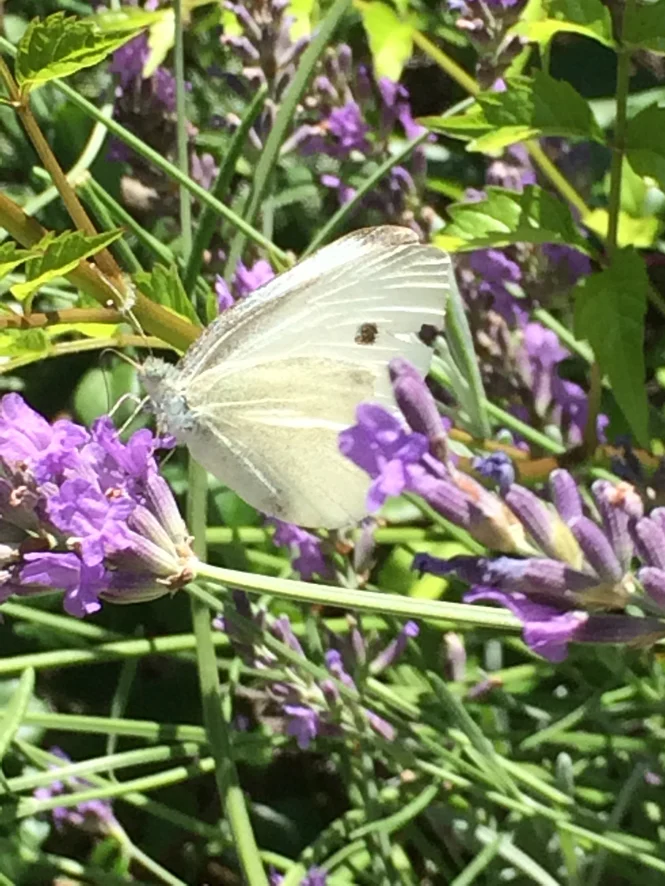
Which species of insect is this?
Pieris rapae
